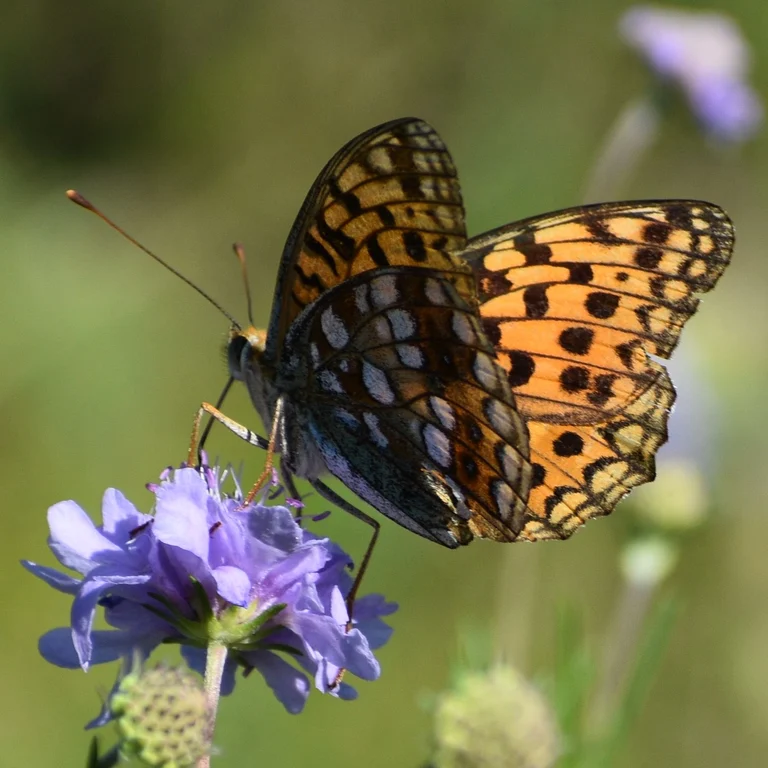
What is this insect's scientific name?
Fabriciana adippe
